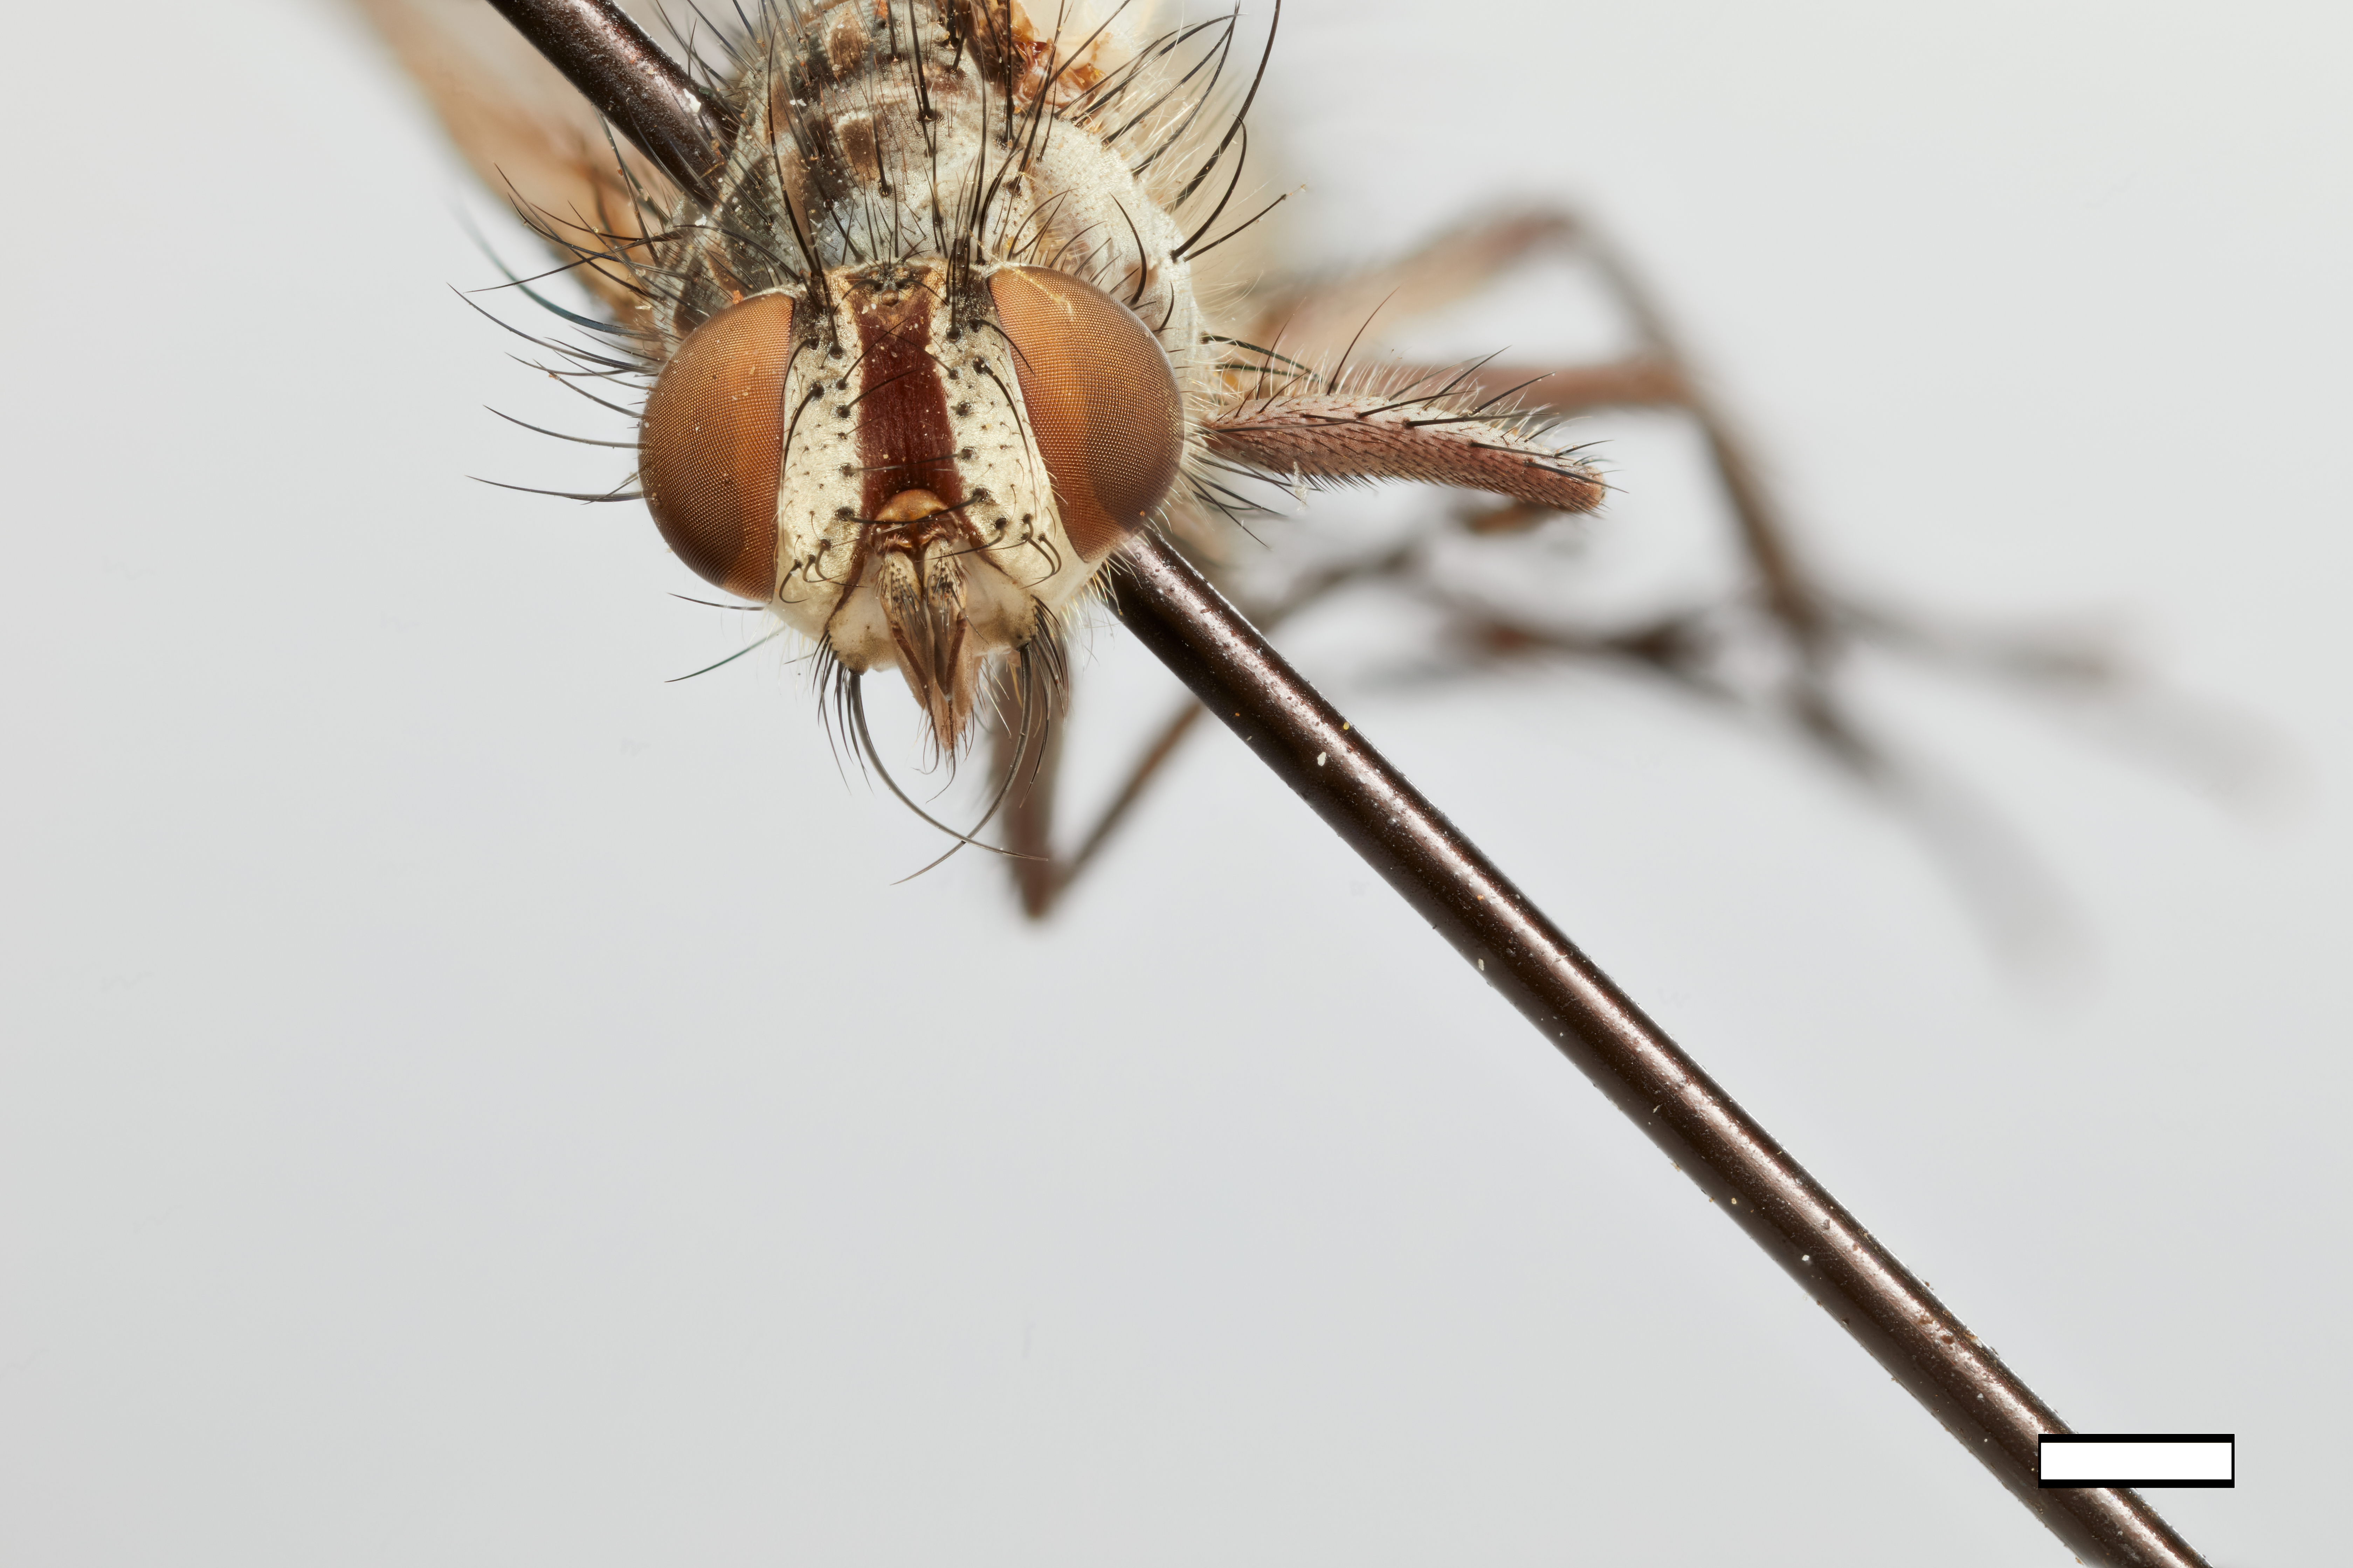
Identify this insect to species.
Blondelia cinefacta
